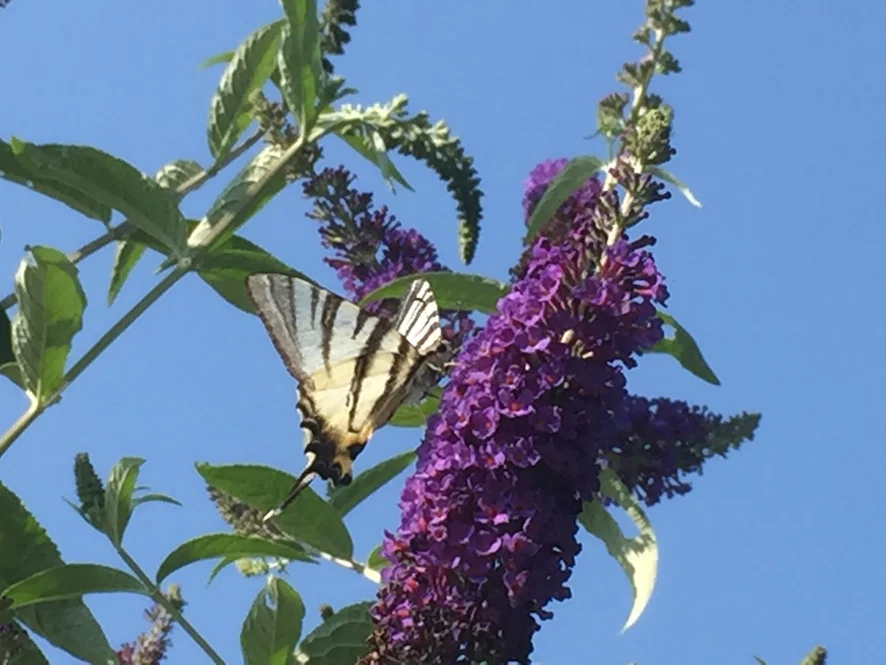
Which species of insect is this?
Iphiclides podalirius
